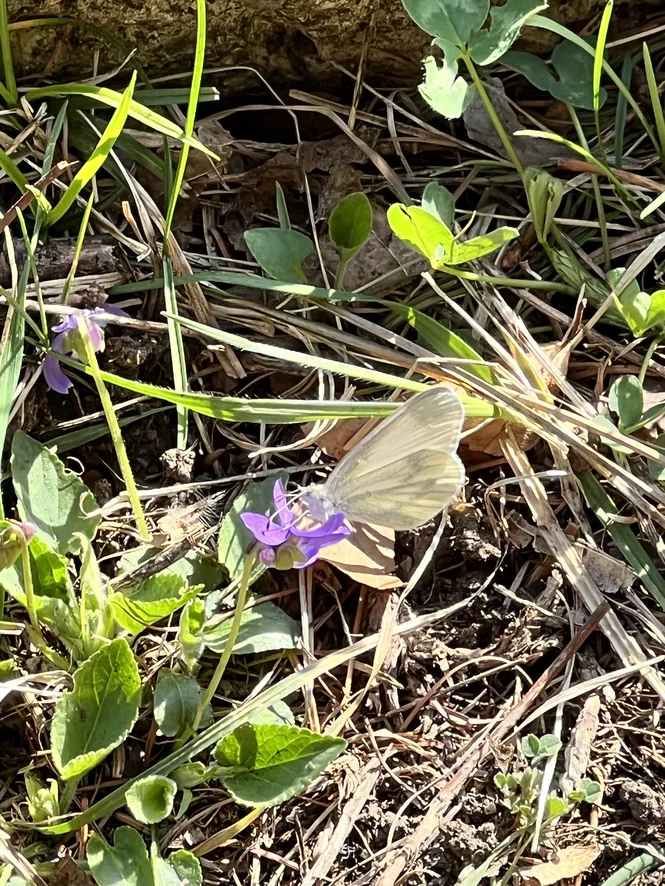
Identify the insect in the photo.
Leptidea sinapis/juvernica
